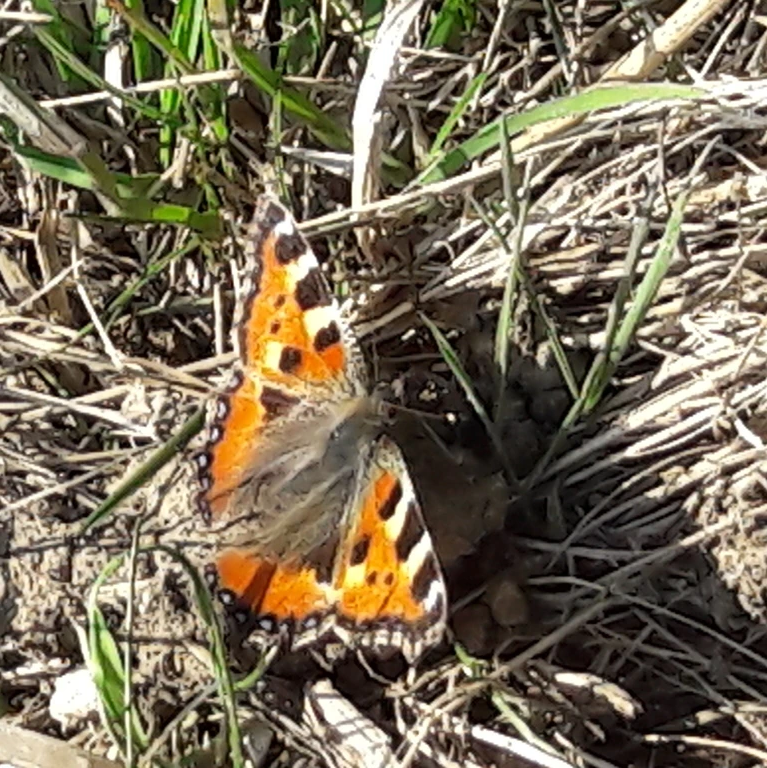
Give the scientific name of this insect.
Aglais urticae
